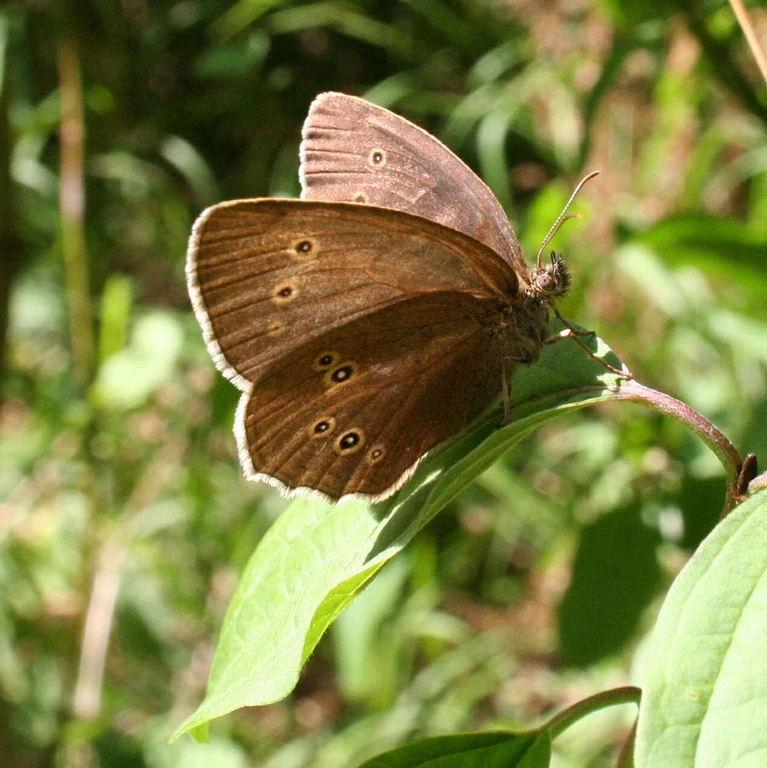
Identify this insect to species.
Aphantopus hyperantus
